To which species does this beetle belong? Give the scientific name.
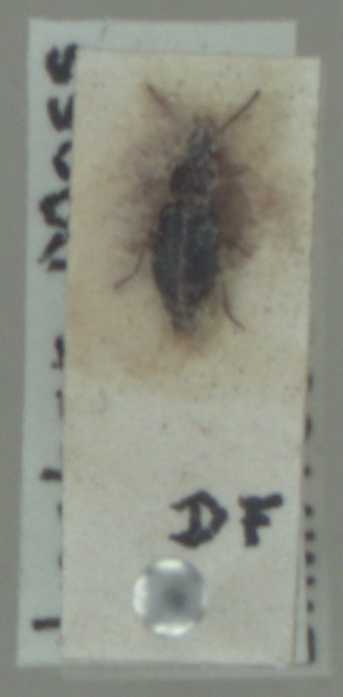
Bradycellus ruficollis
